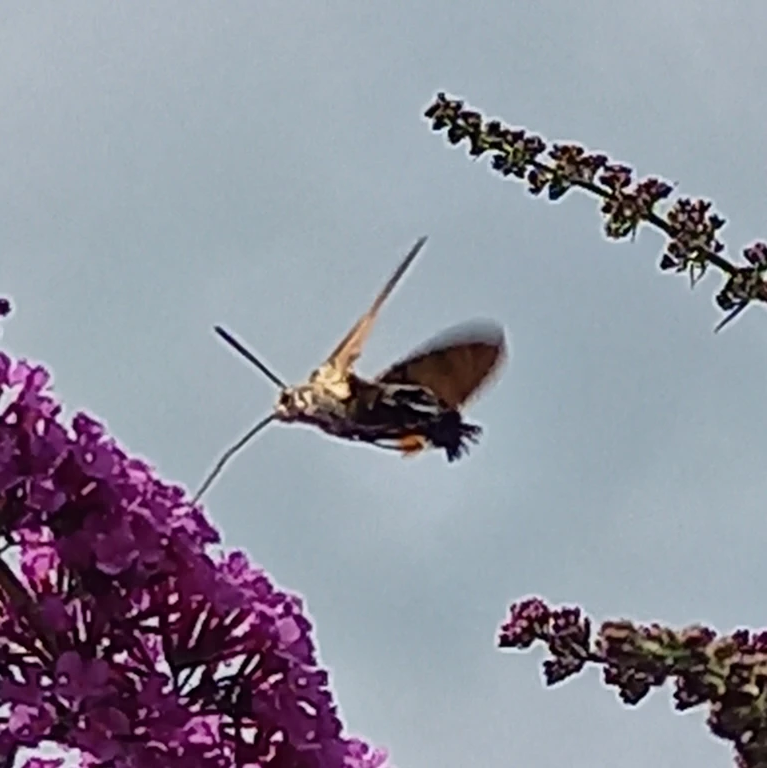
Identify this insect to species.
Macroglossum stellatarum
